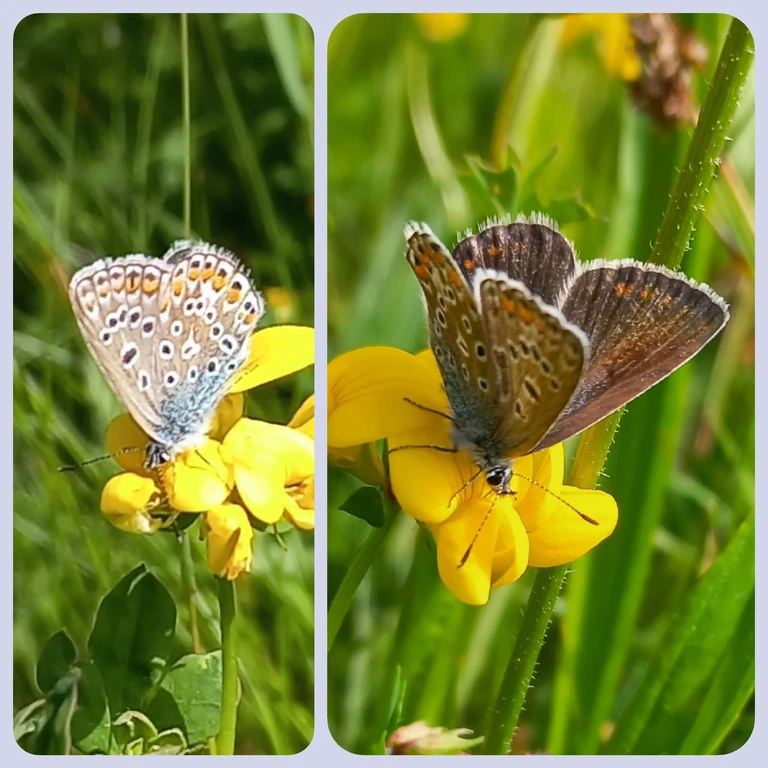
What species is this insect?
Polyommatus icarus
